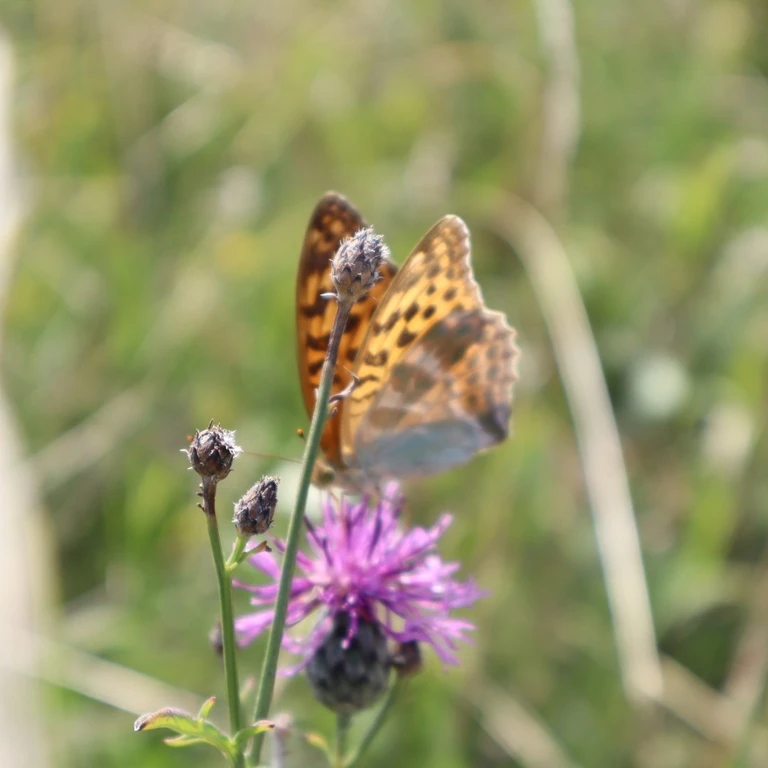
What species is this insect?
Argynnis paphia
